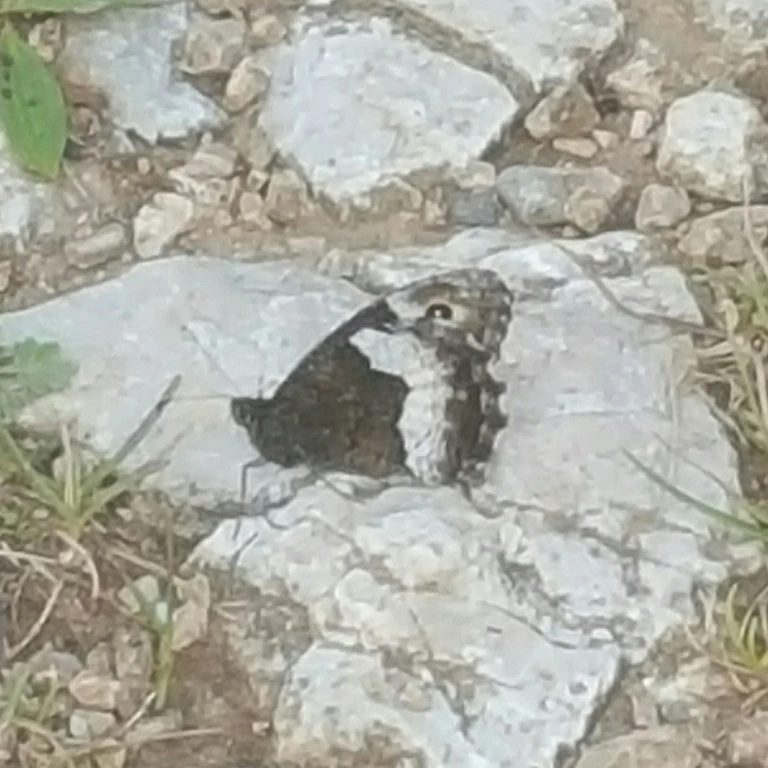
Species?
Hipparchia alcyone
